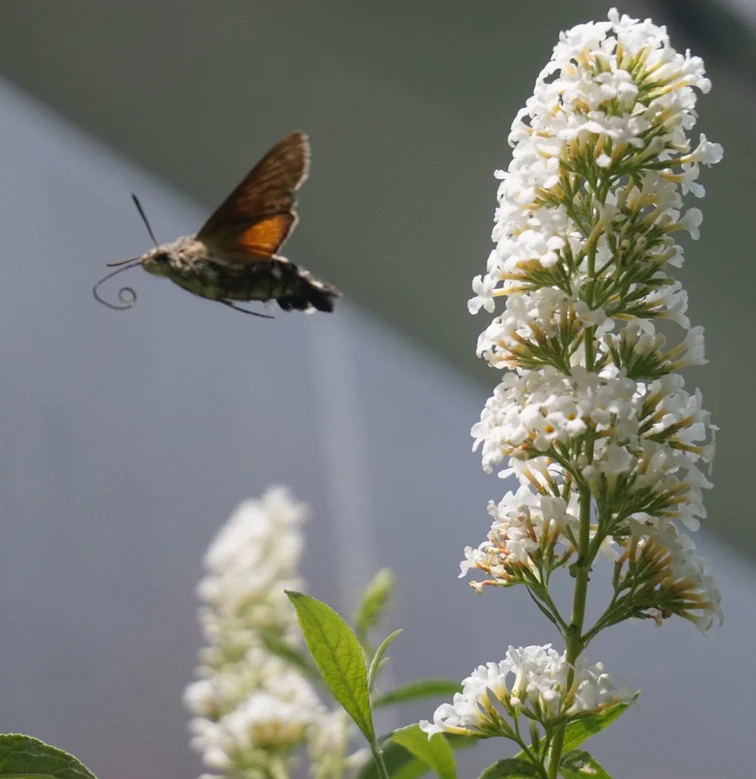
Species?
Macroglossum stellatarum
